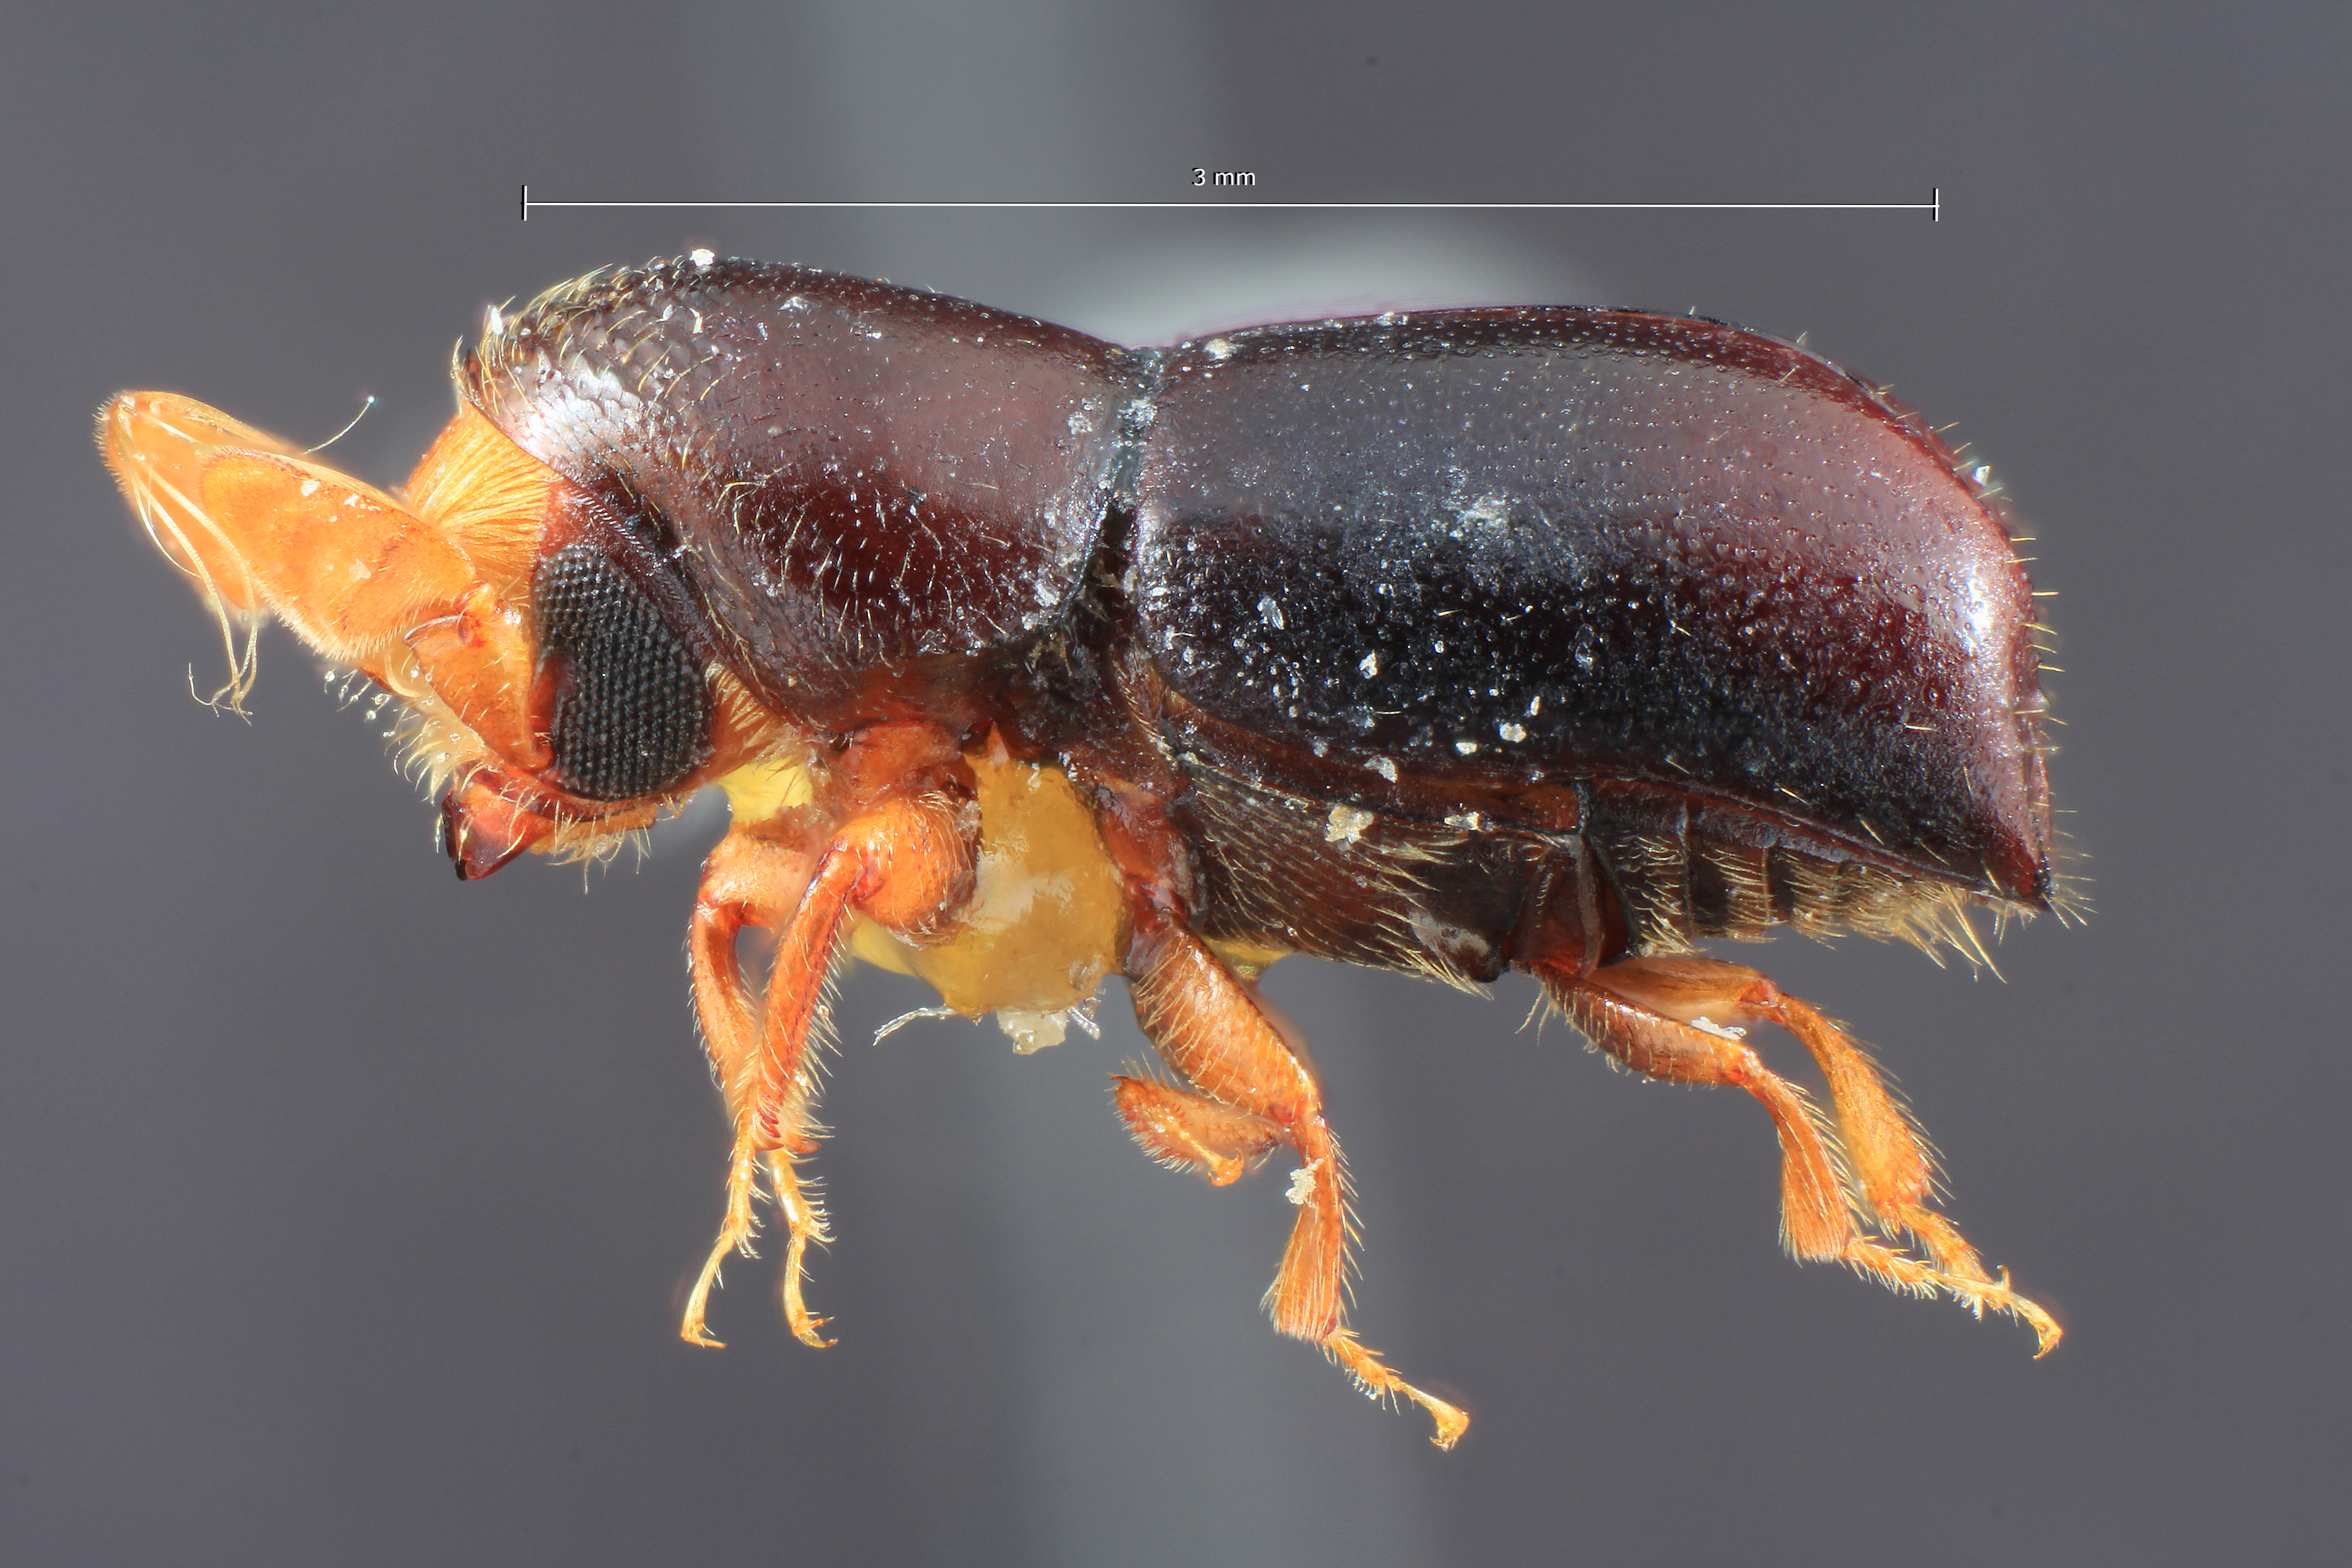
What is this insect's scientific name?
Corthylus abbreviatus
